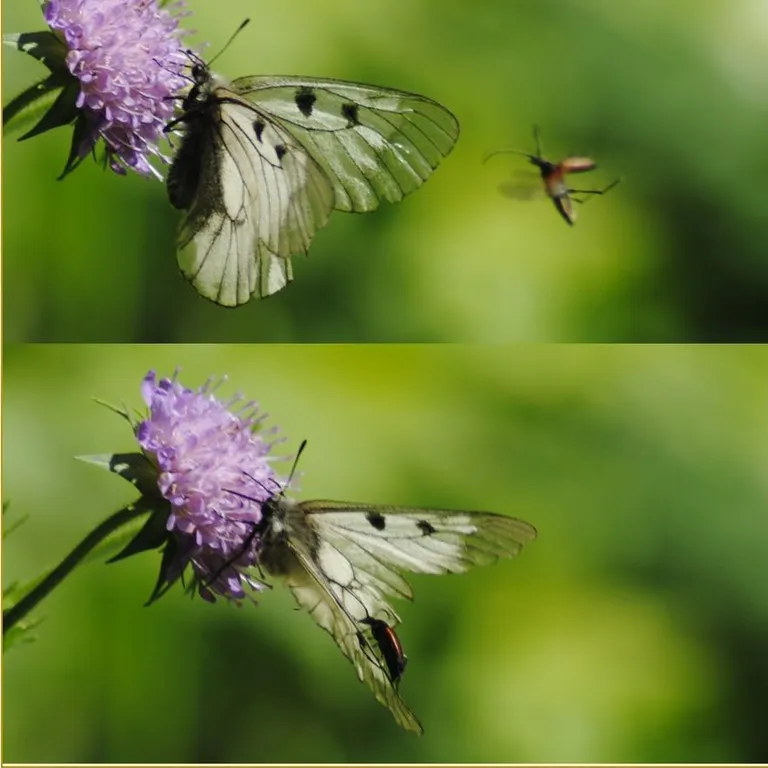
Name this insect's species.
Parnassius mnemosyne
